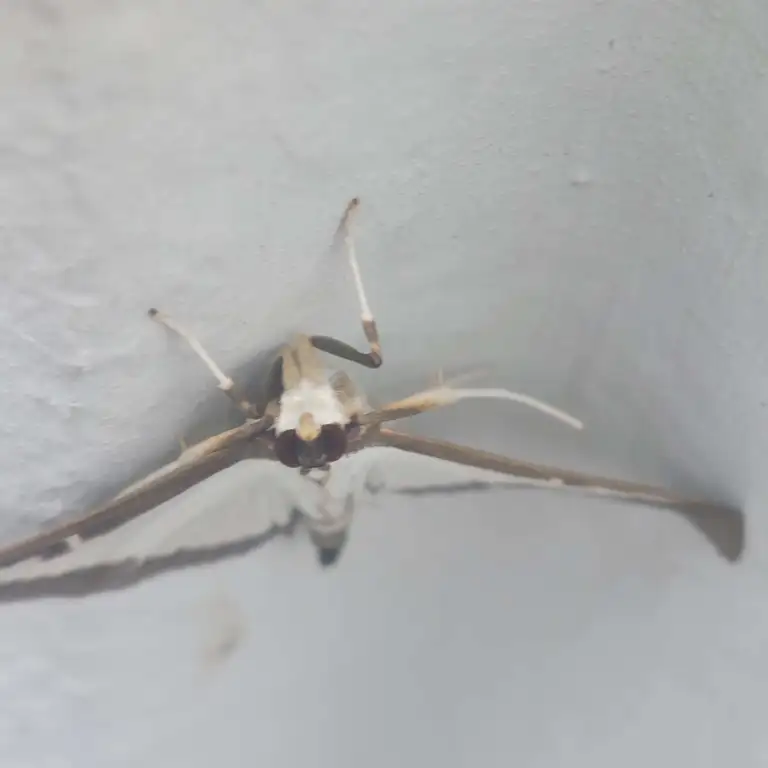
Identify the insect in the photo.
Cydalima perspectalis
